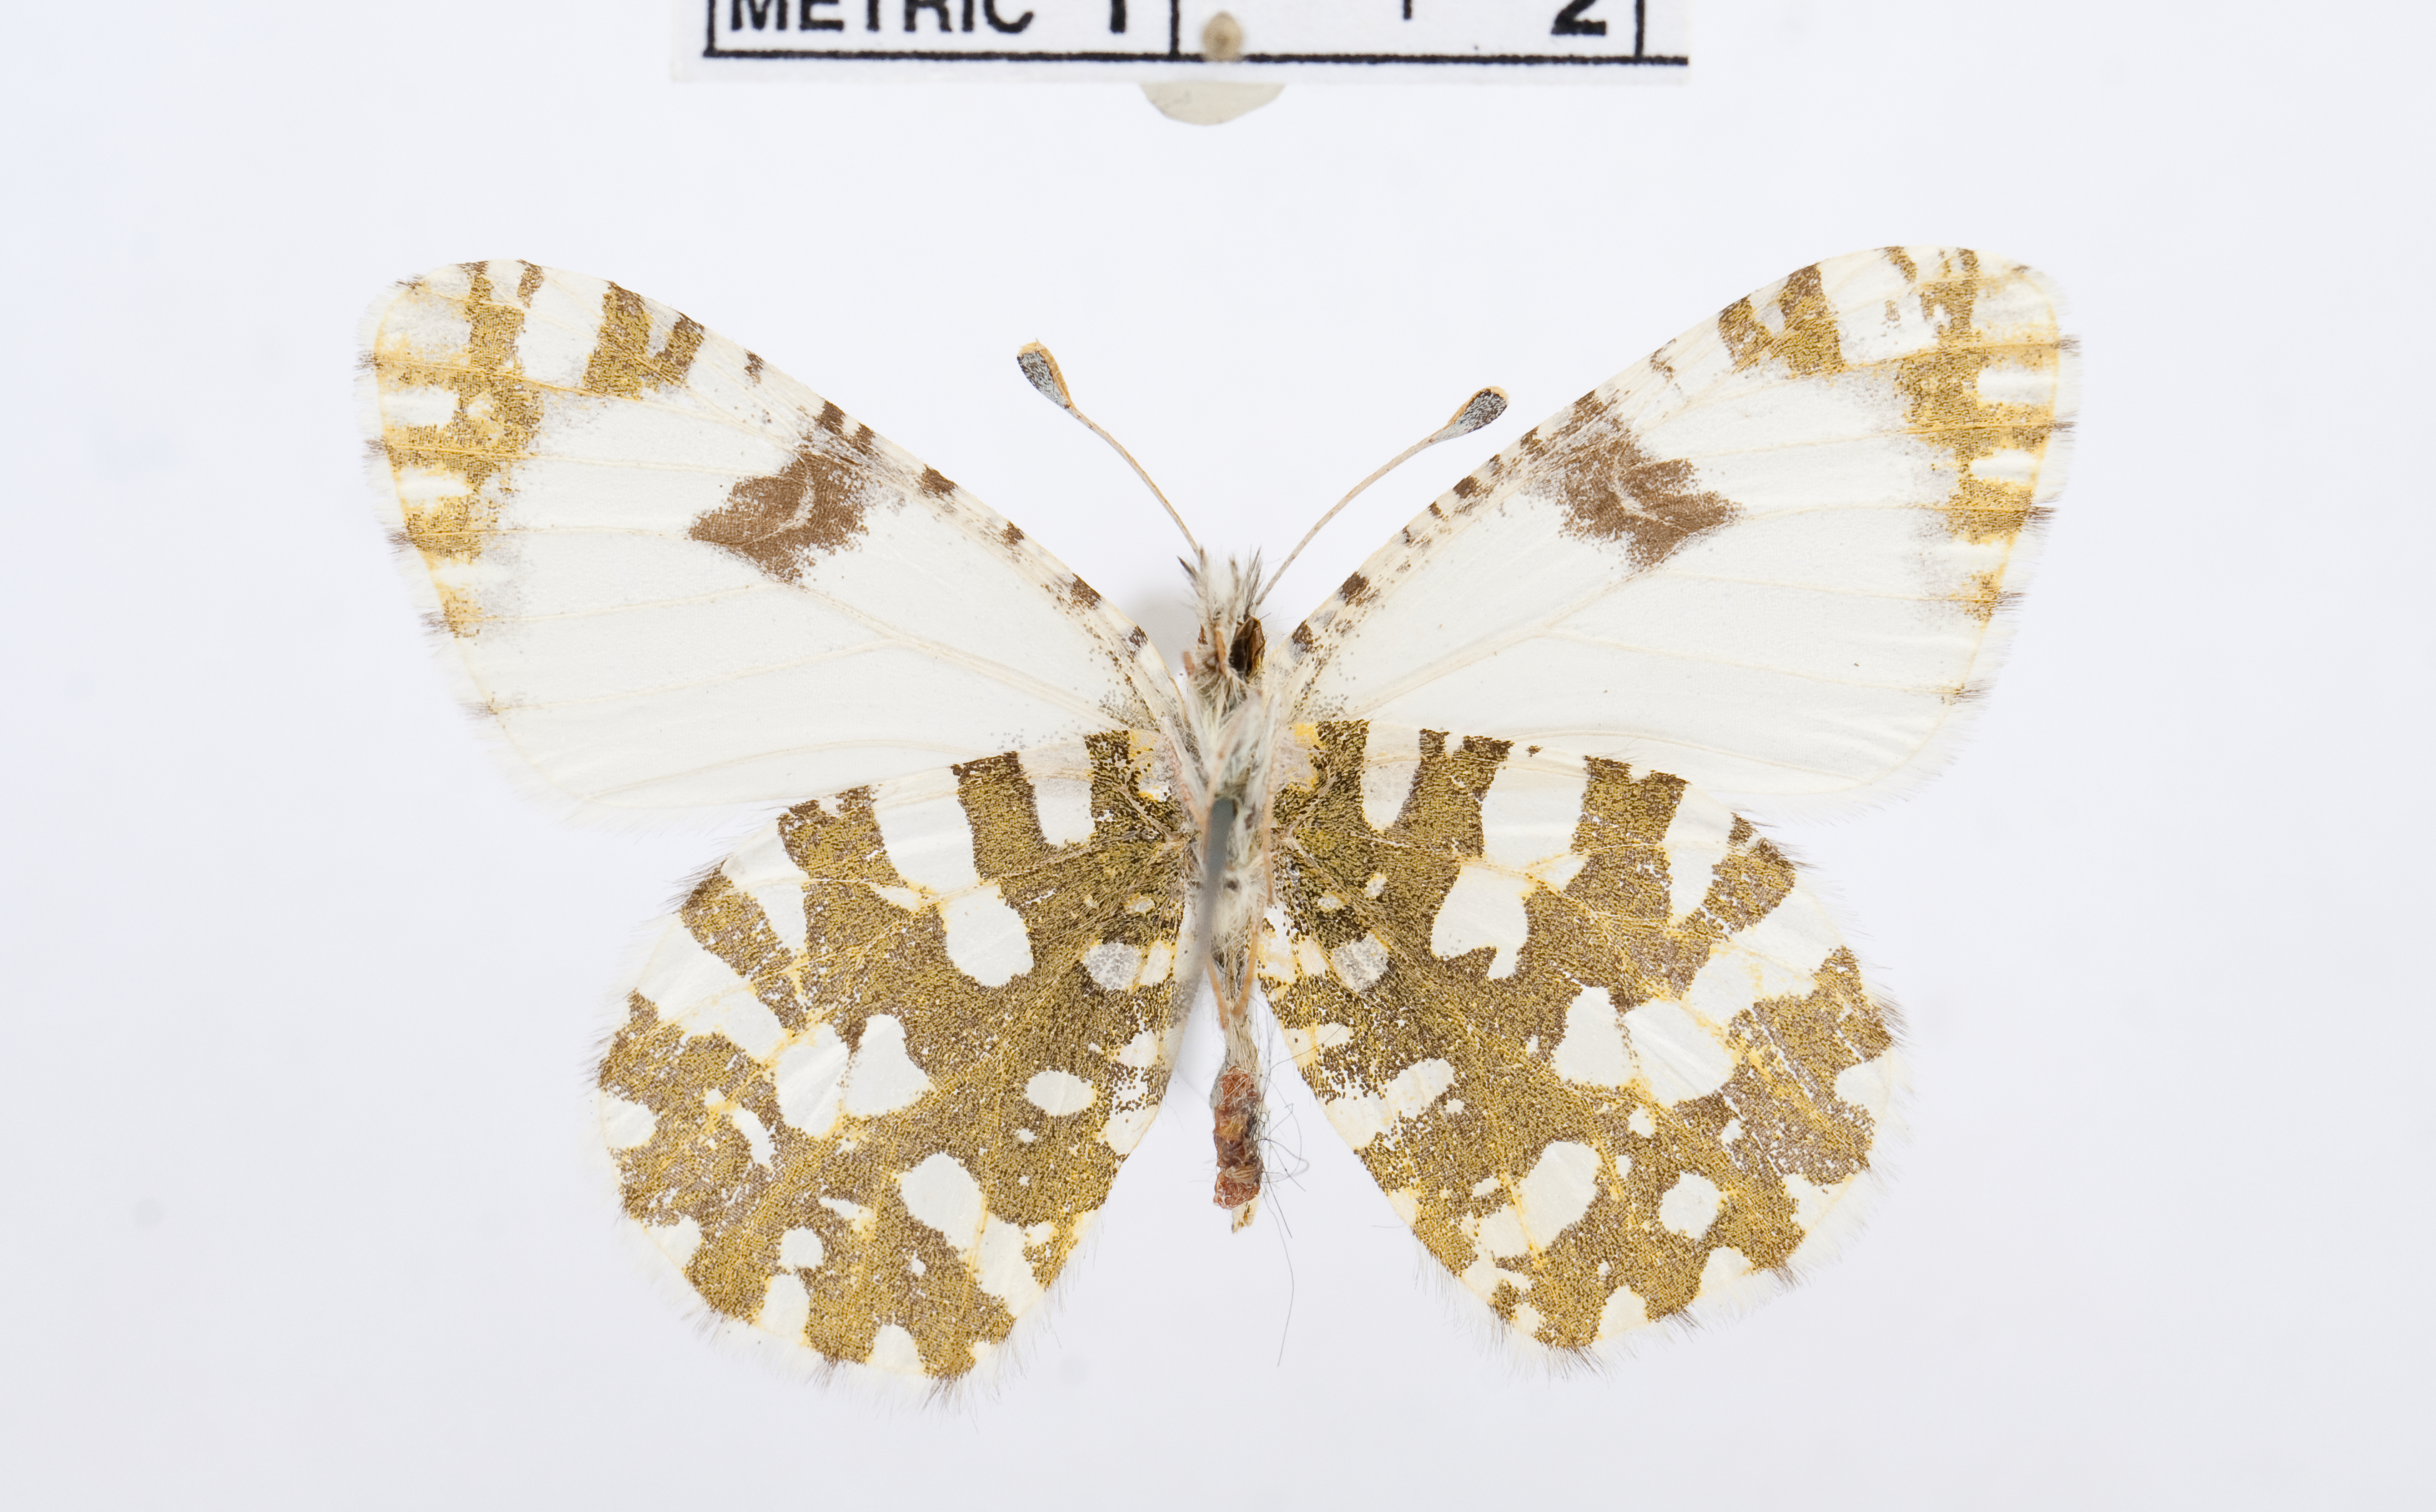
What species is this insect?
Euchloe hyantis
